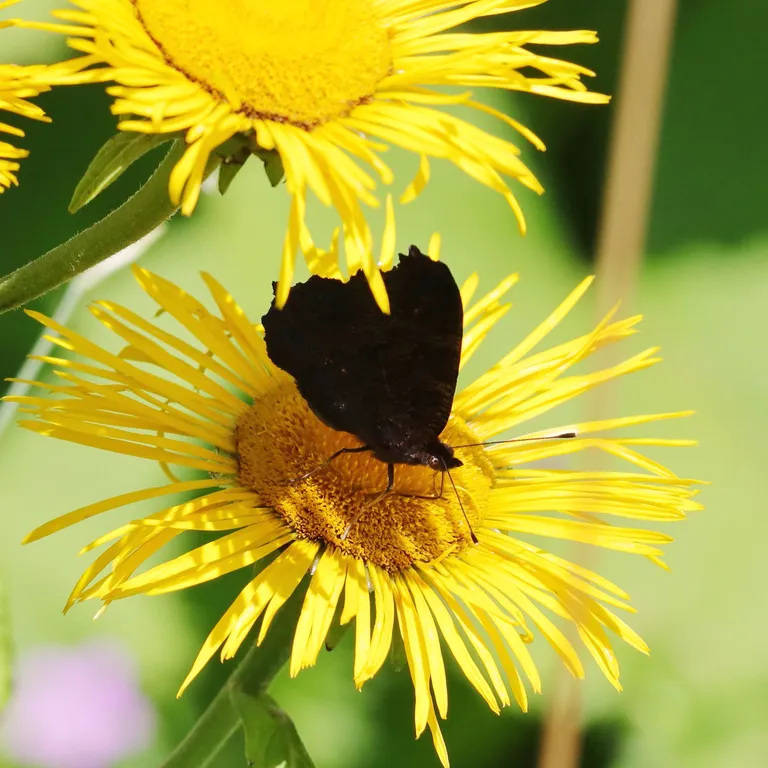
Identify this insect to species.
Aglais io
